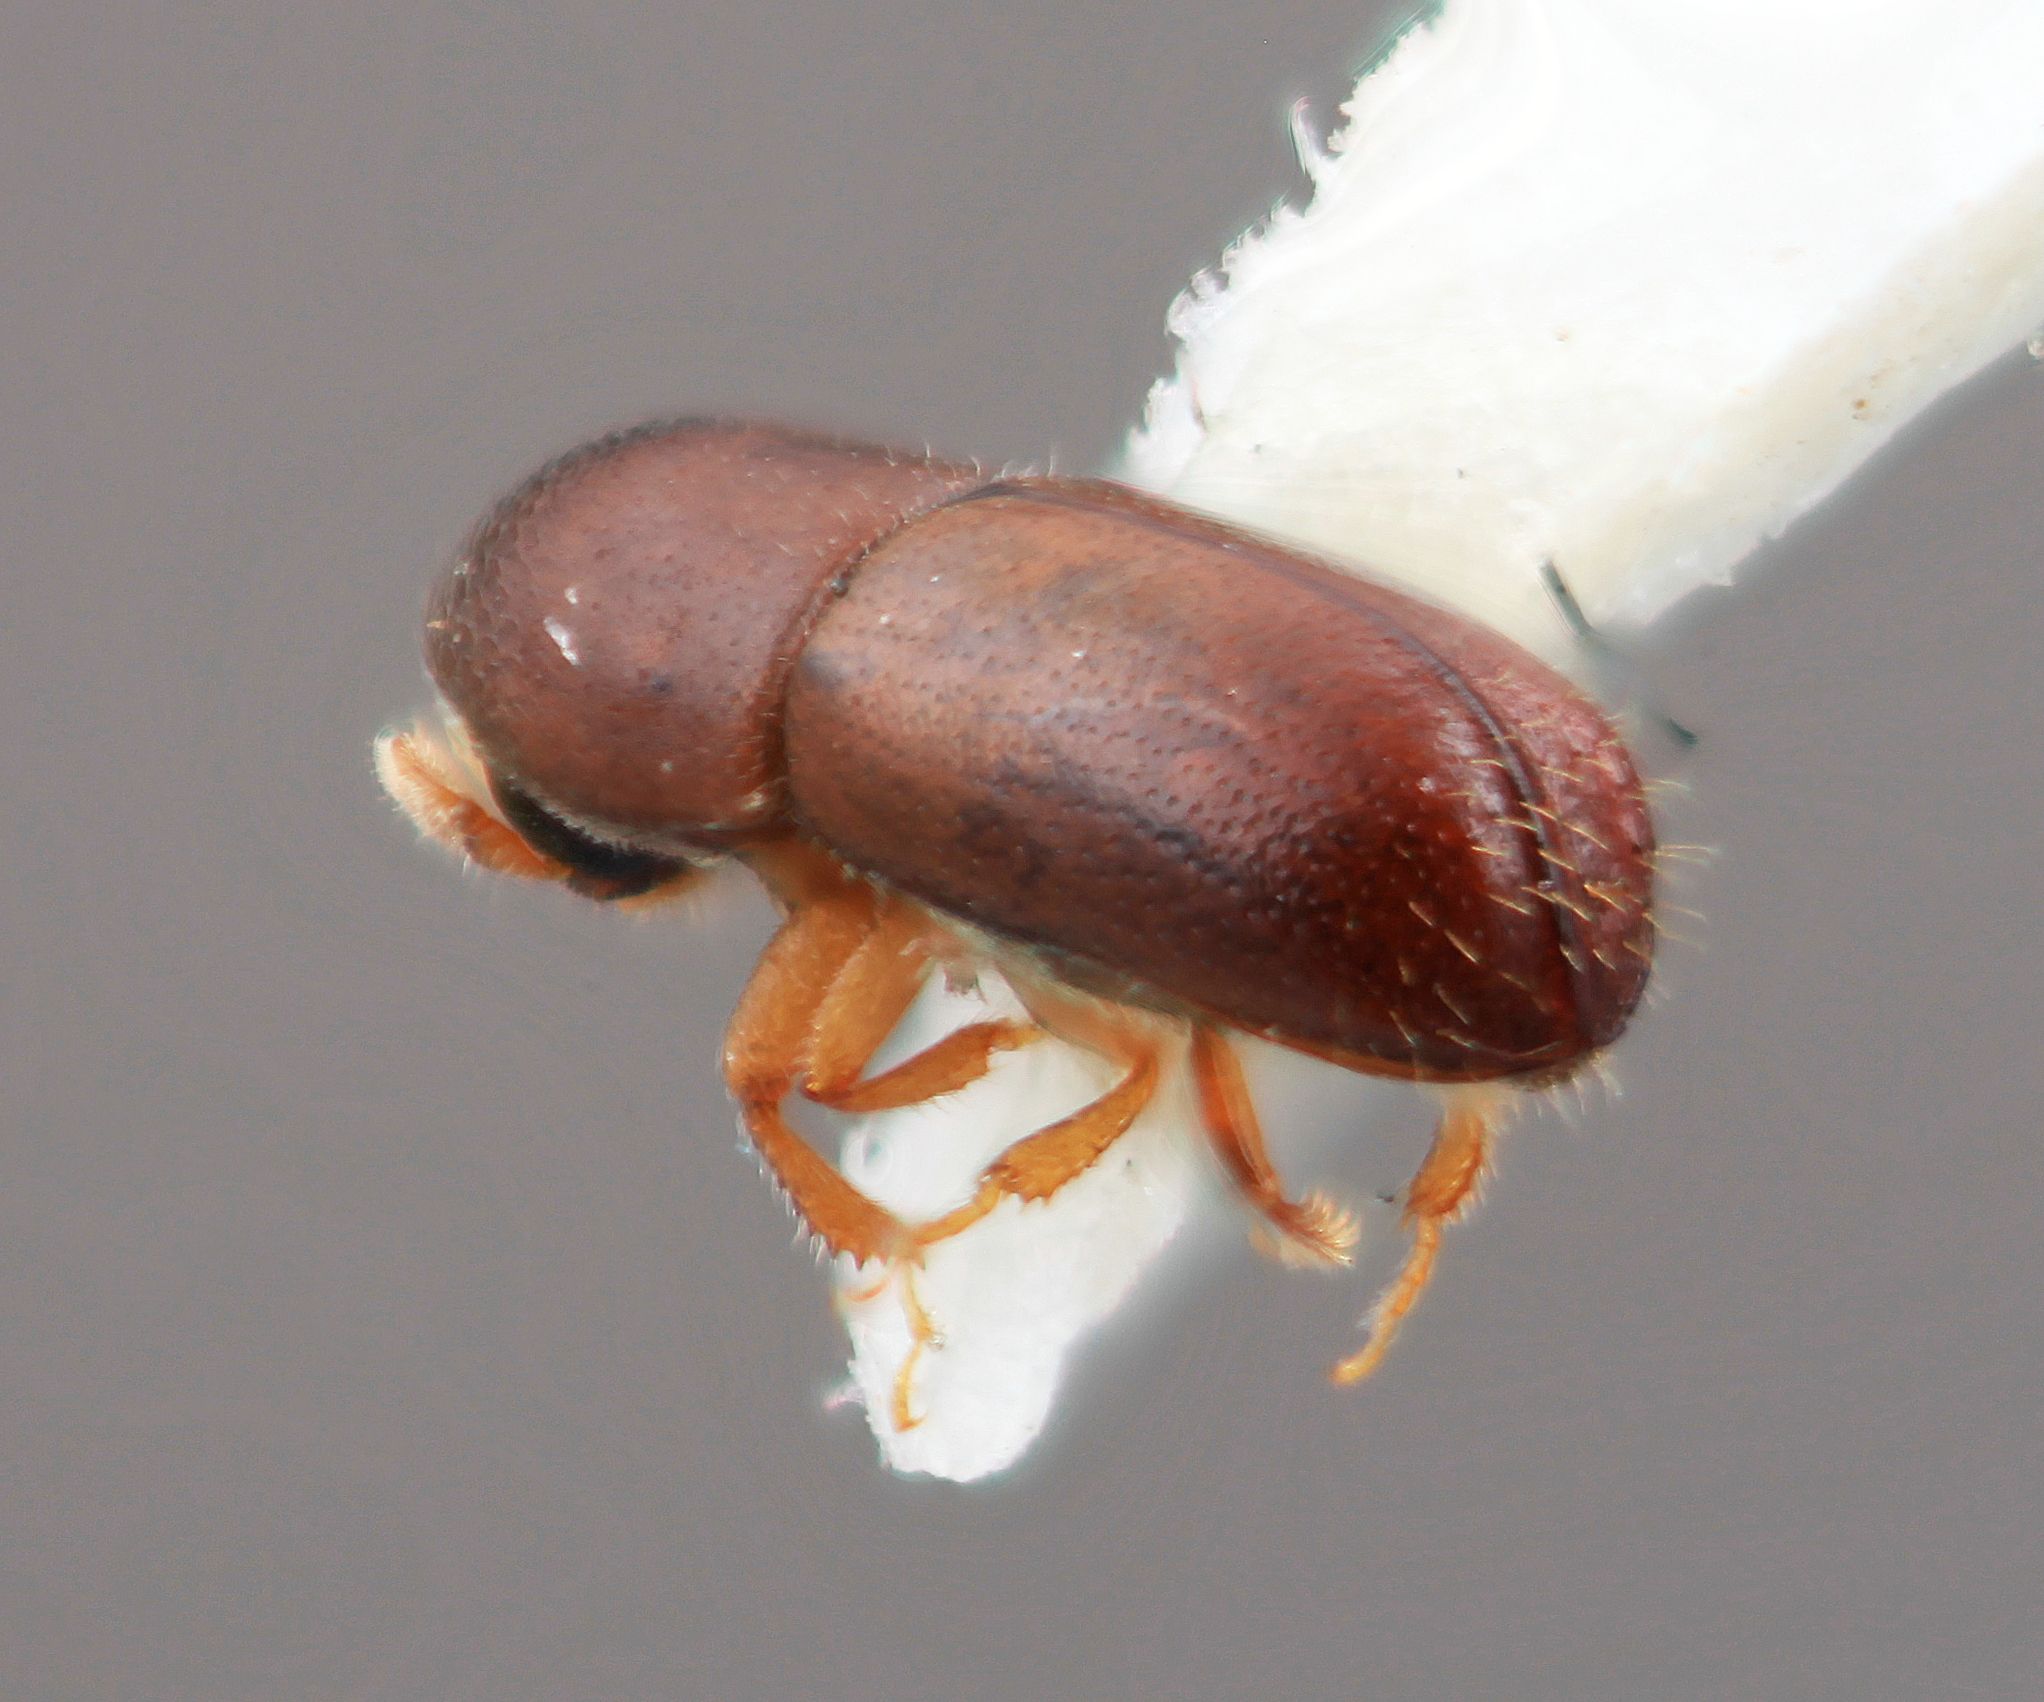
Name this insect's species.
Corthylus vochysiae
